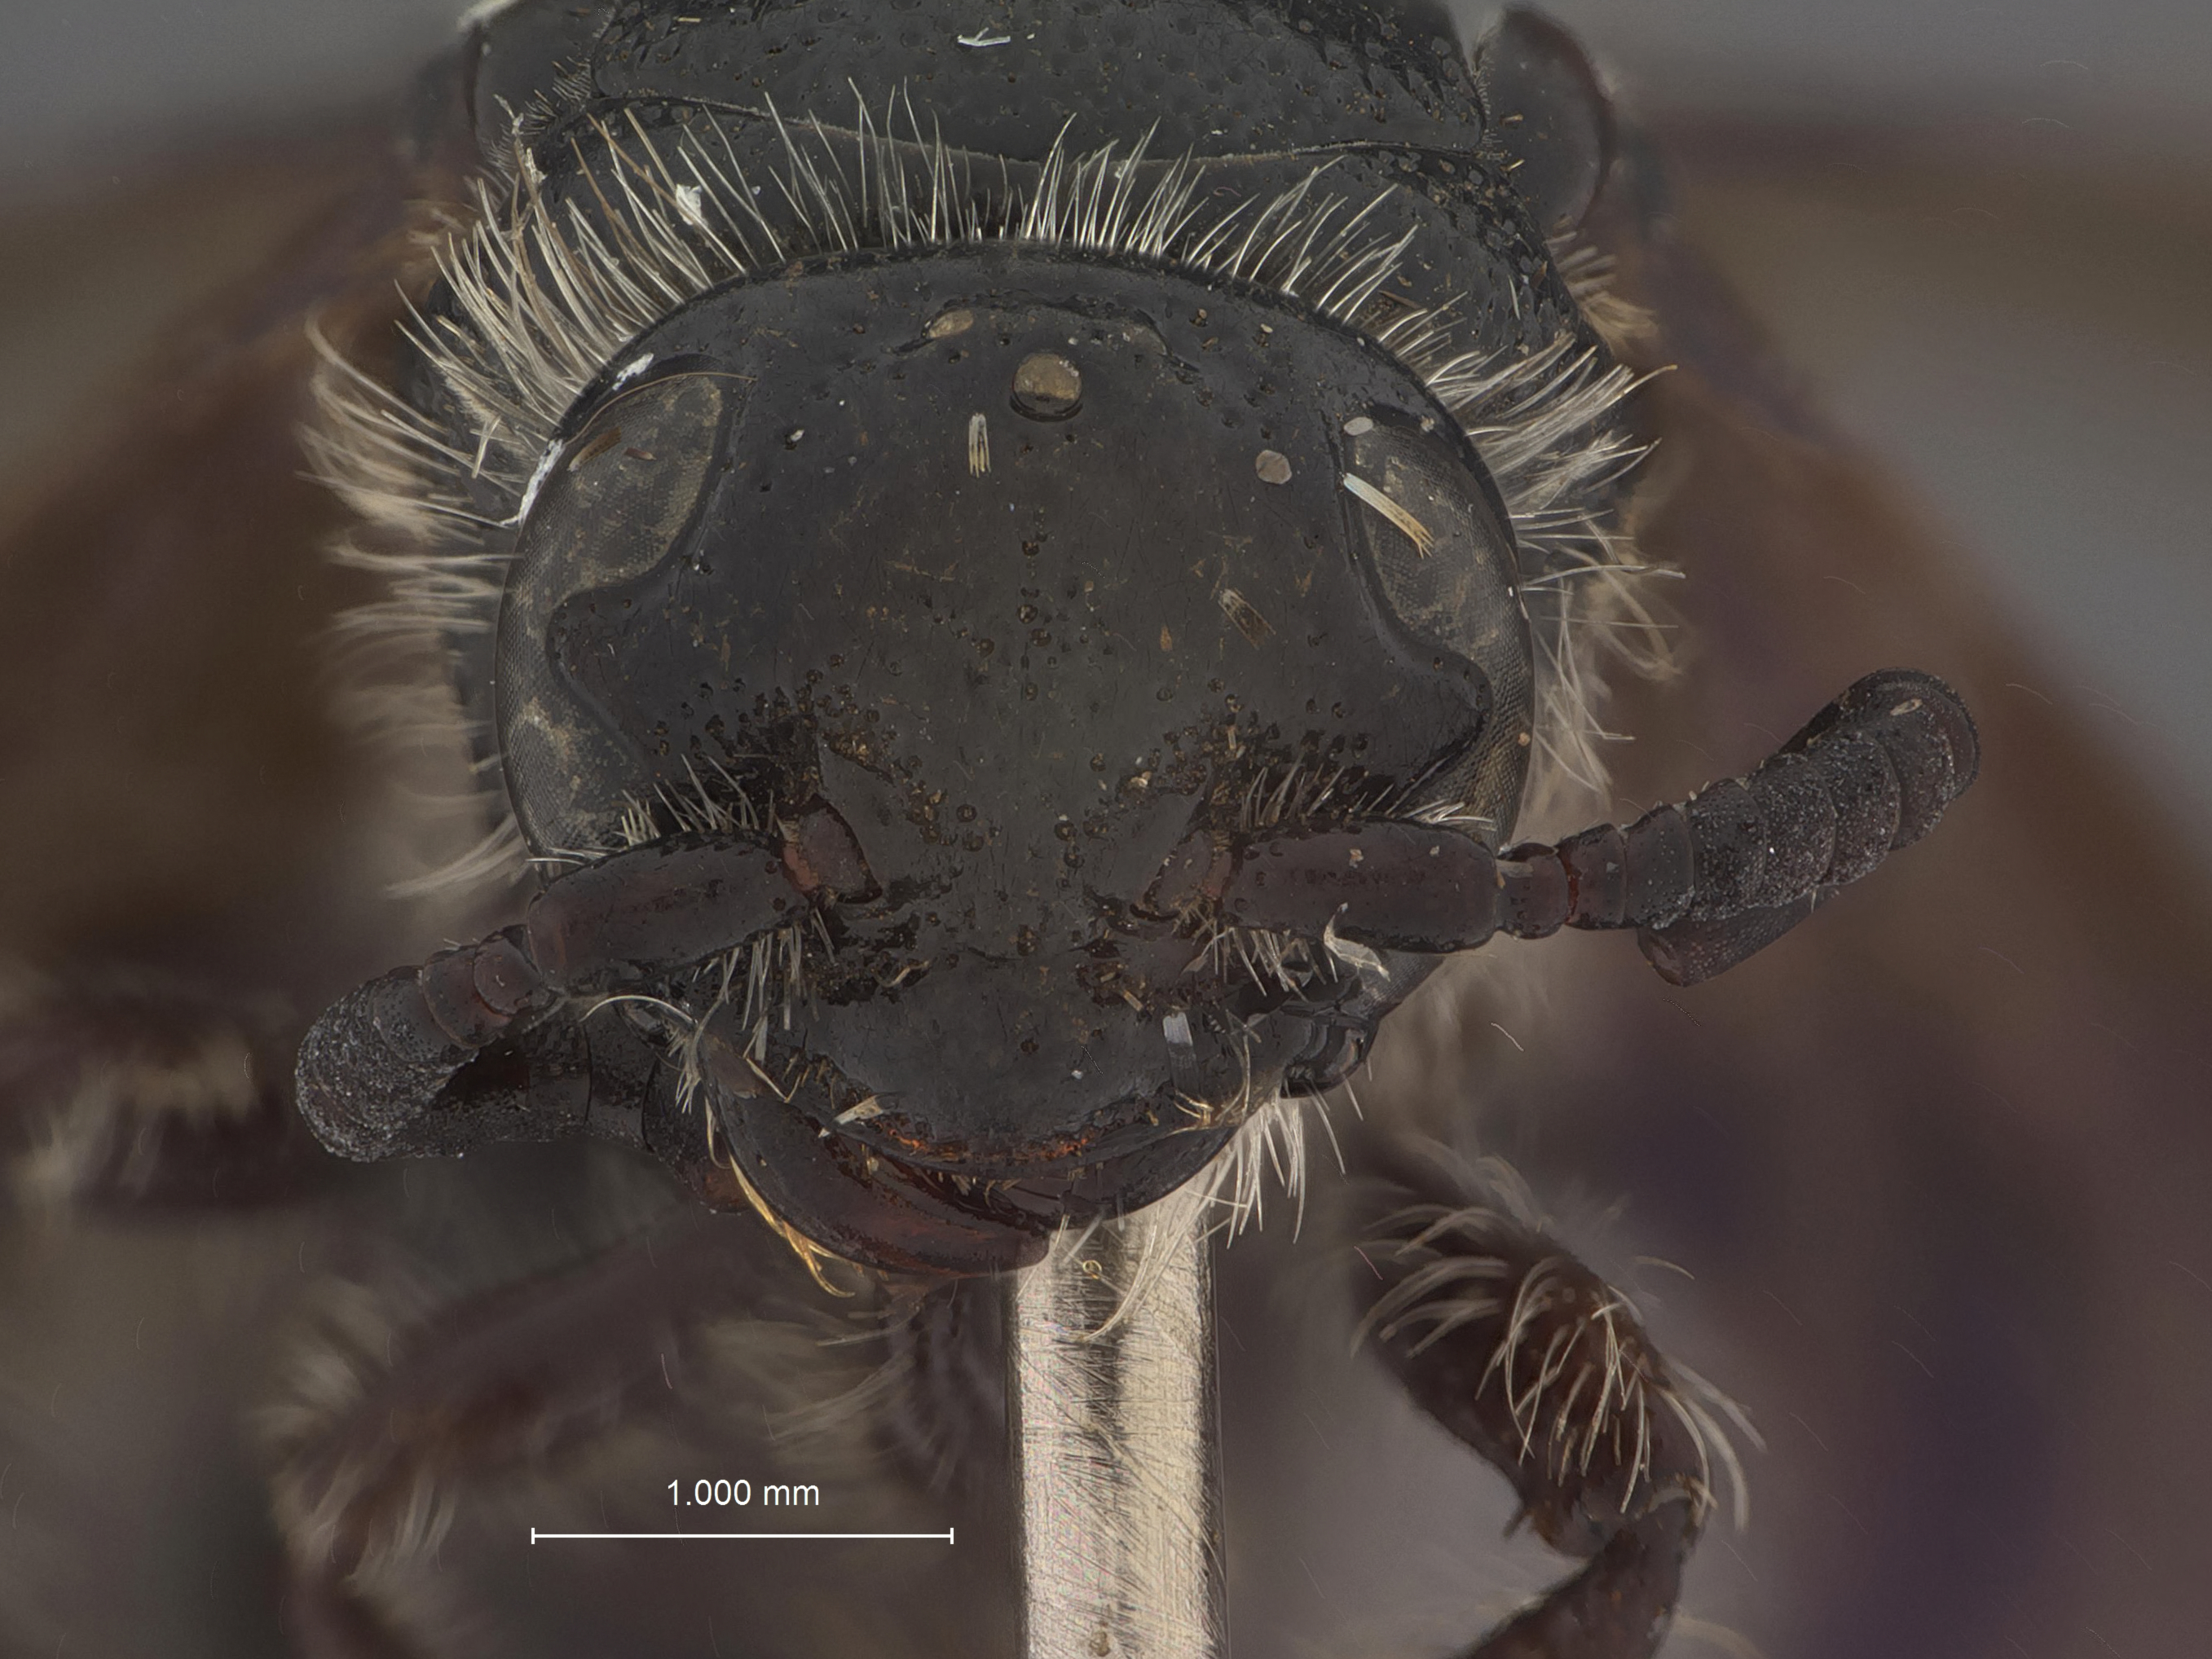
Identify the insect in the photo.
Scolia keiseri
